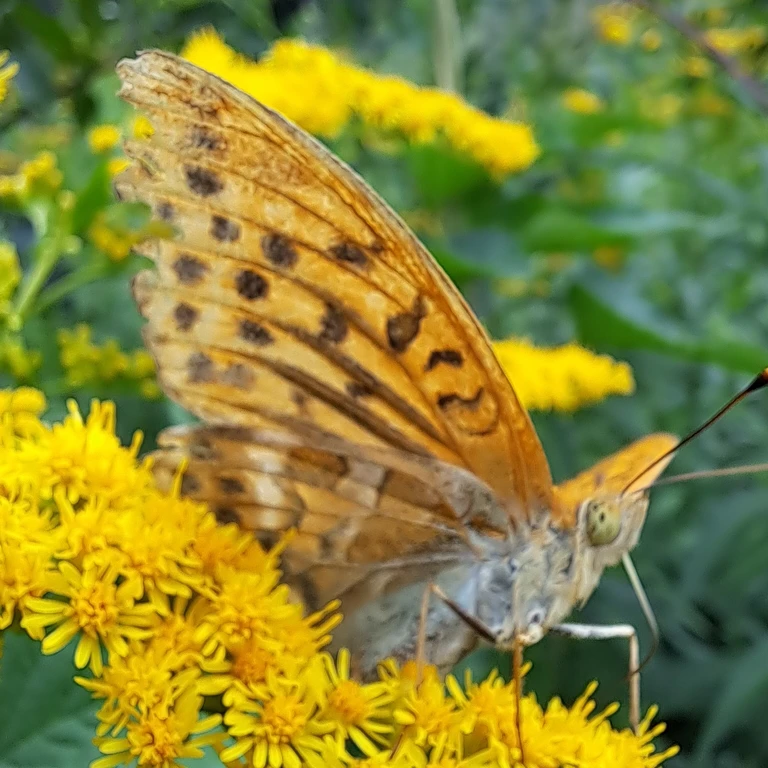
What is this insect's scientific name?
Argynnis paphia
